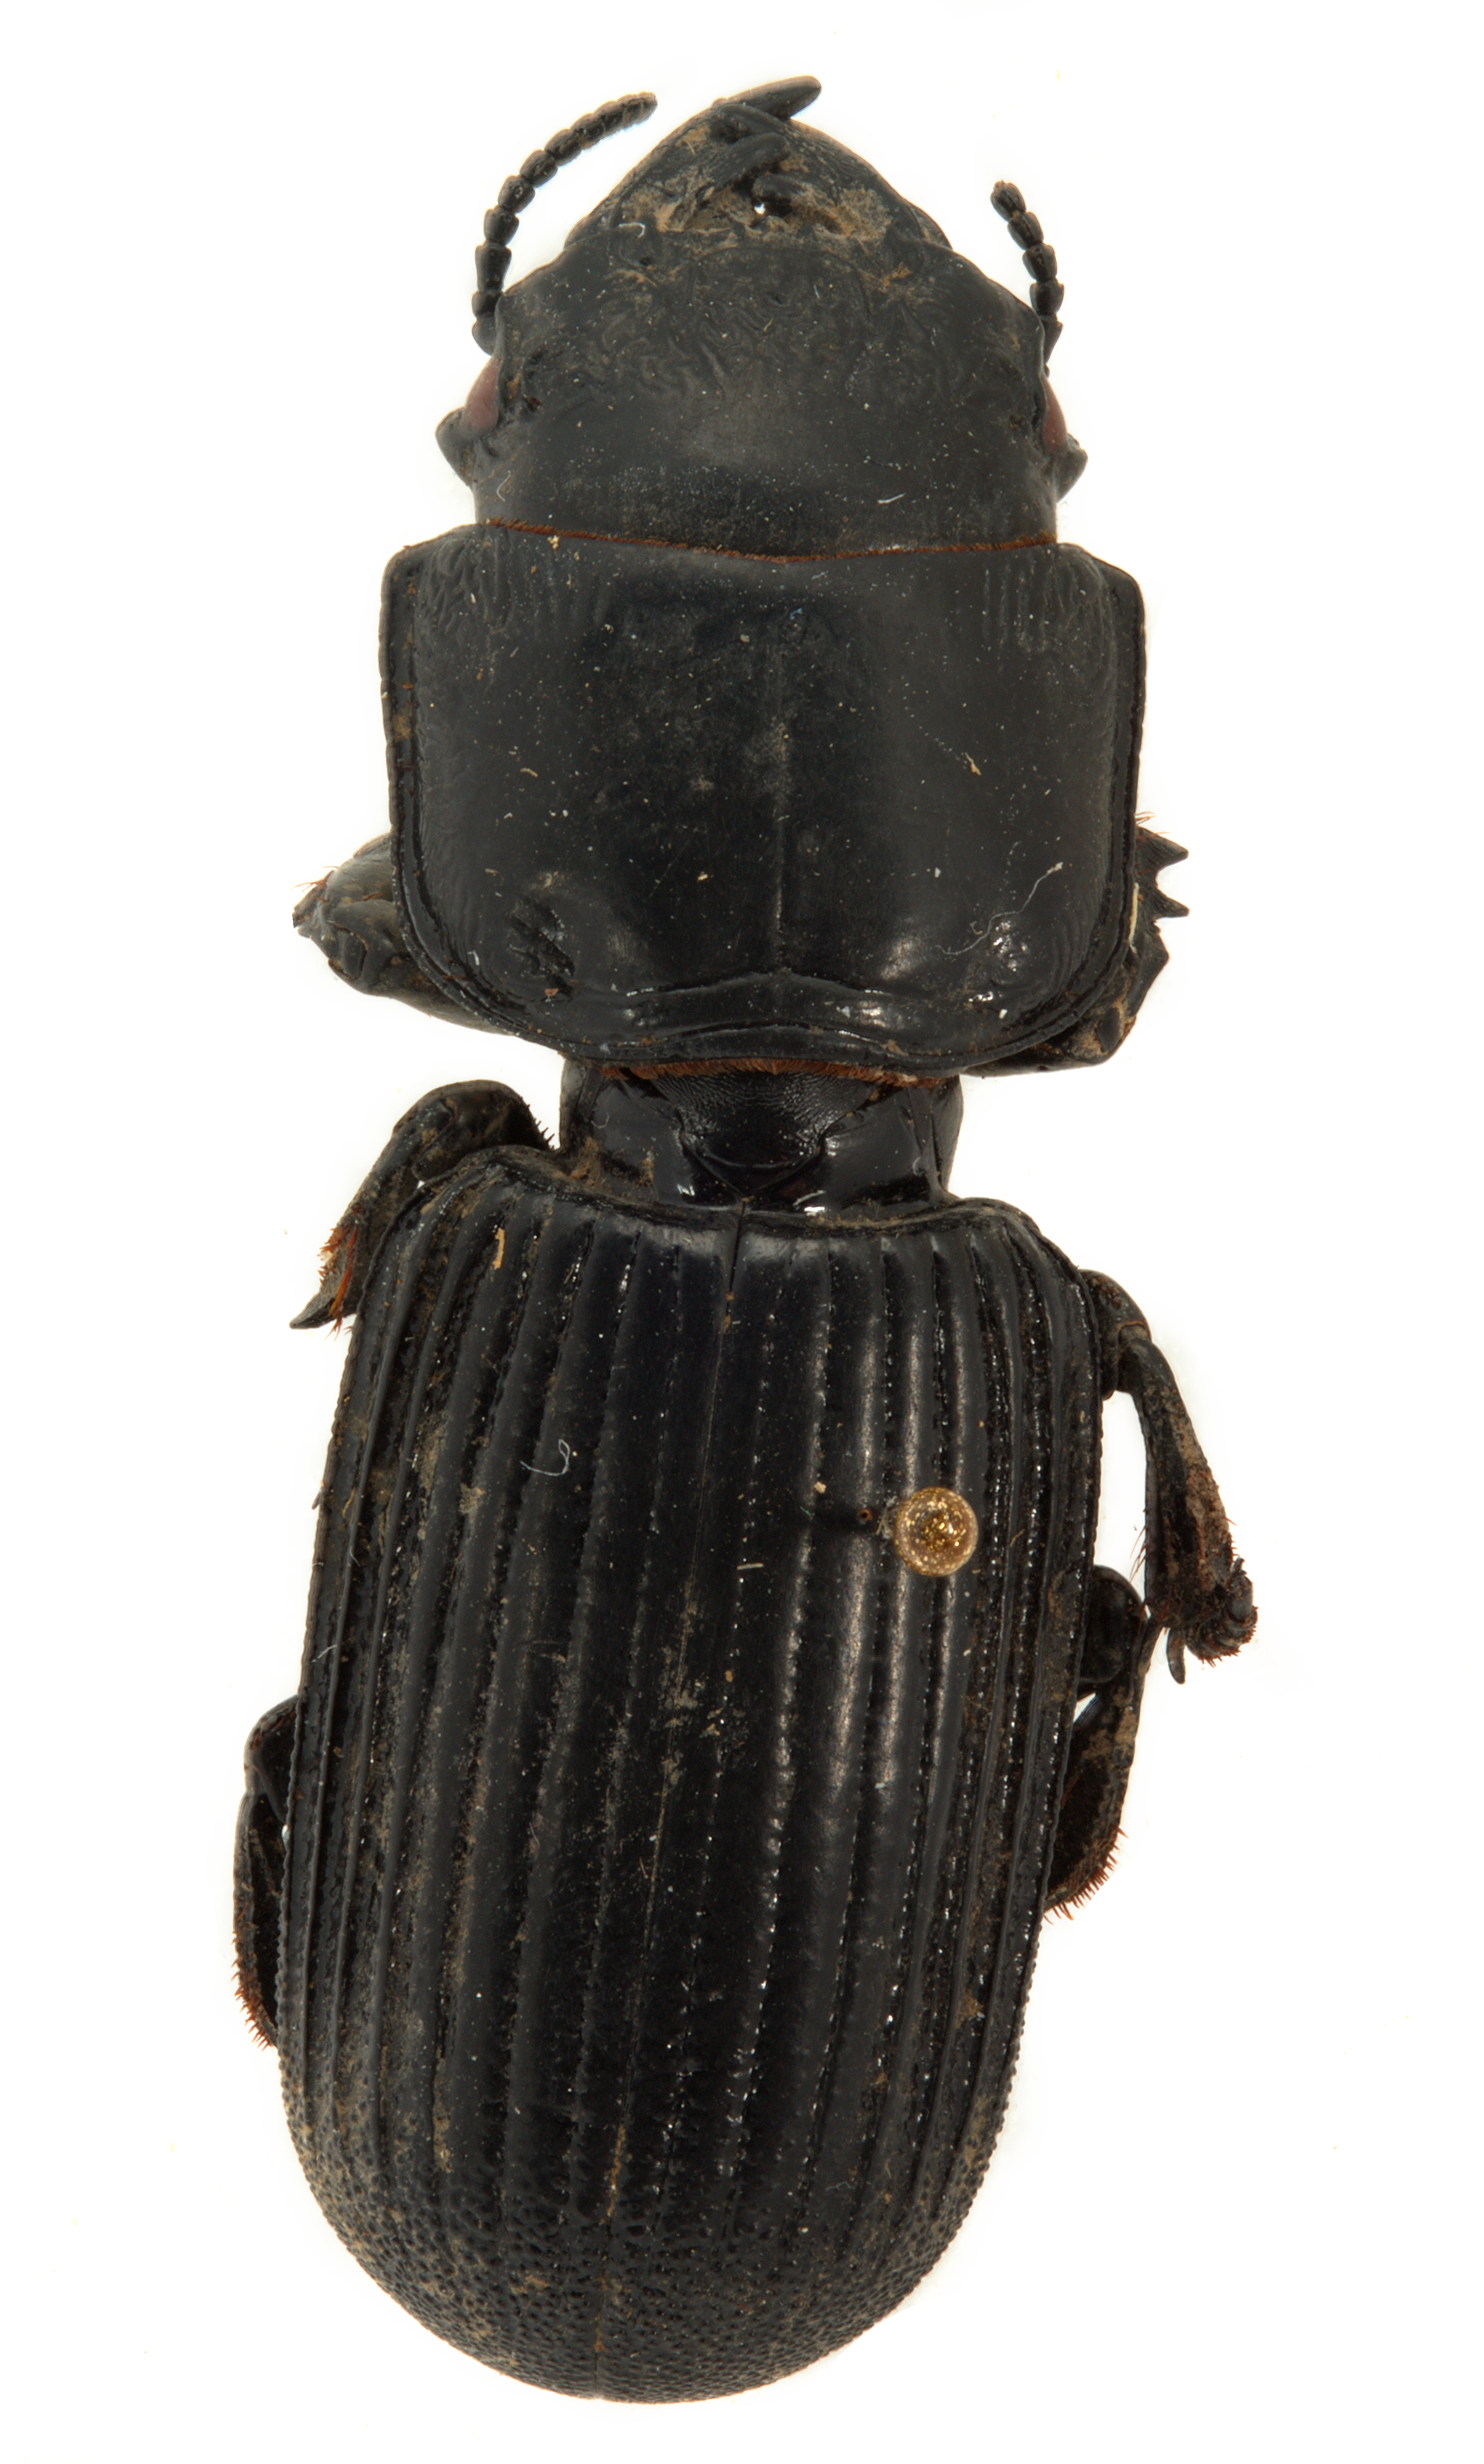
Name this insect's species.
Passalidius fortipes
